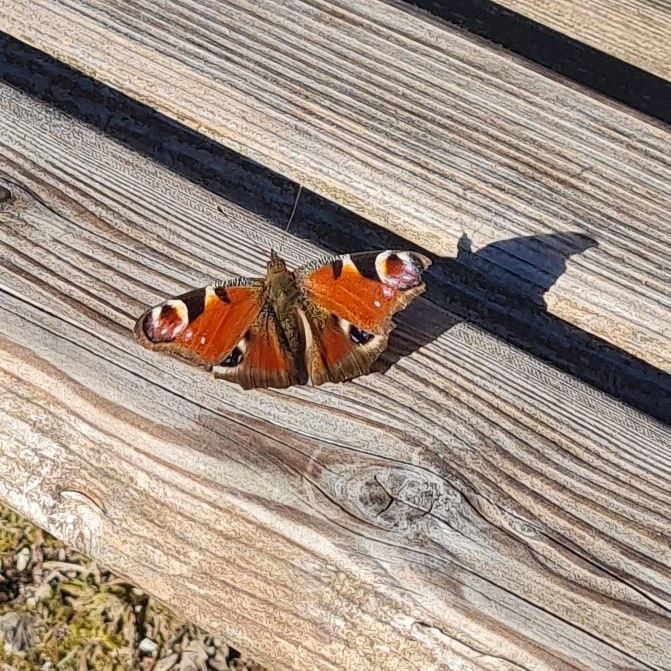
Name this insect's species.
Aglais io
